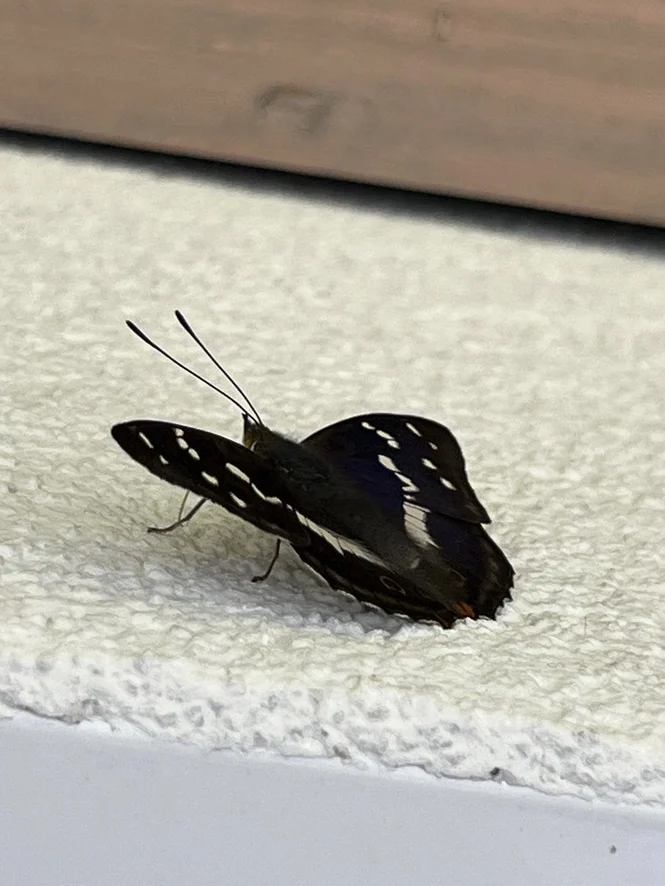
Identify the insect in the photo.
Apatura iris
